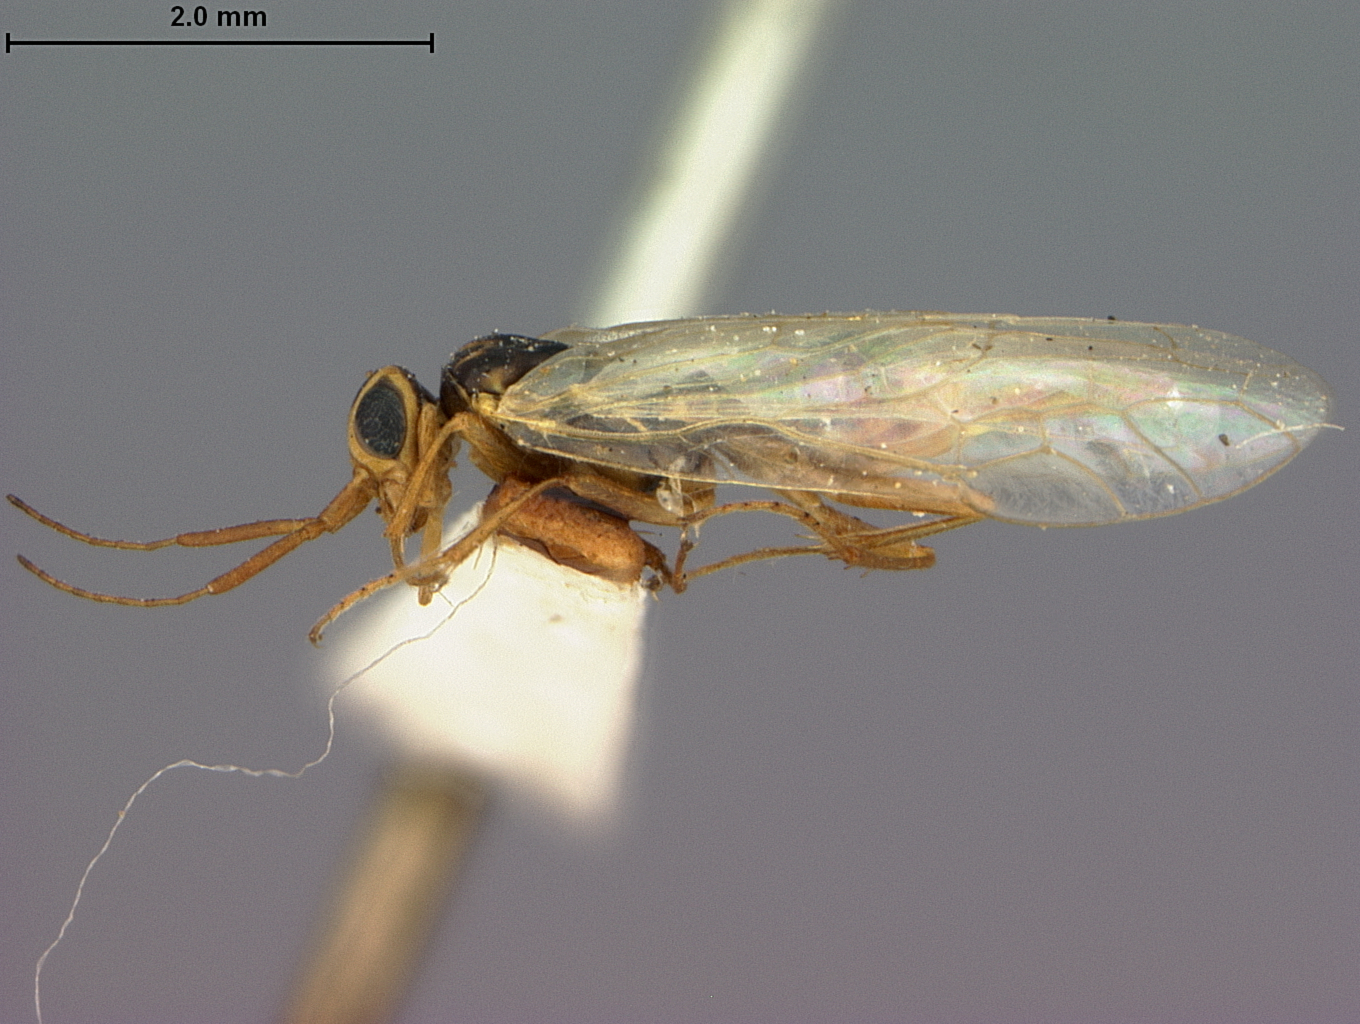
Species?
Xyela variegata
